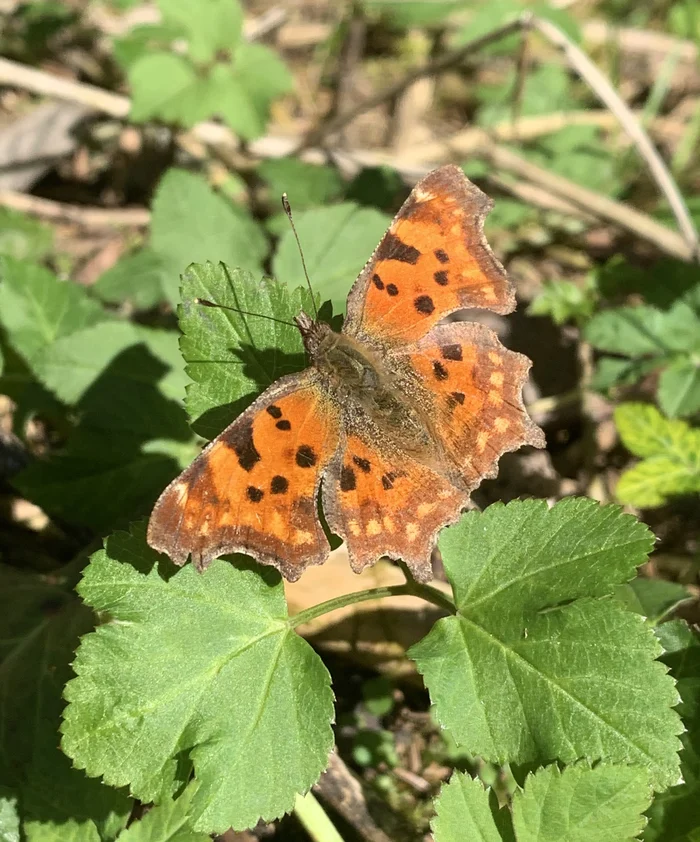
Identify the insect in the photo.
Polygonia c-album
